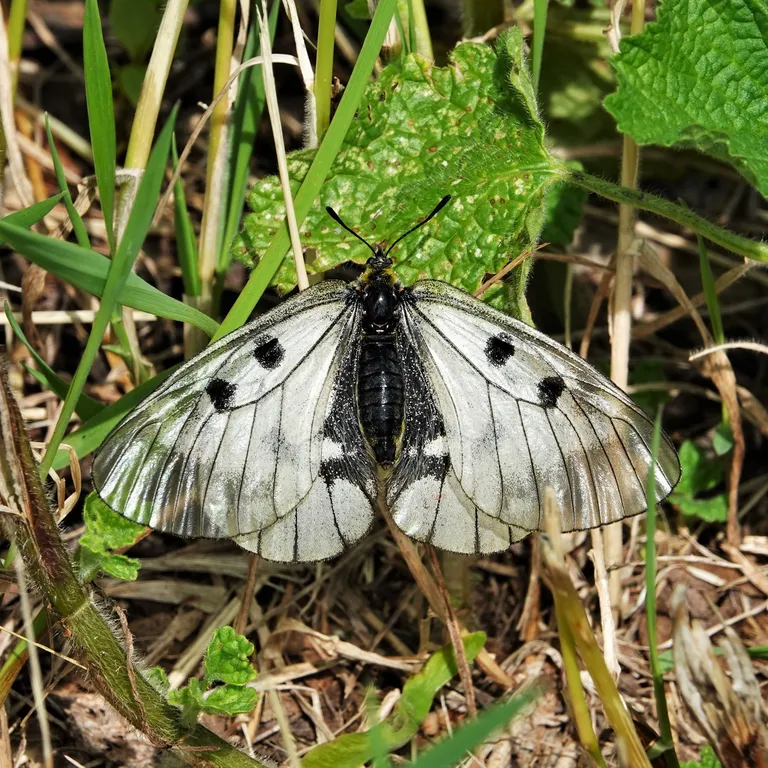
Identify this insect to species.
Parnassius mnemosyne
